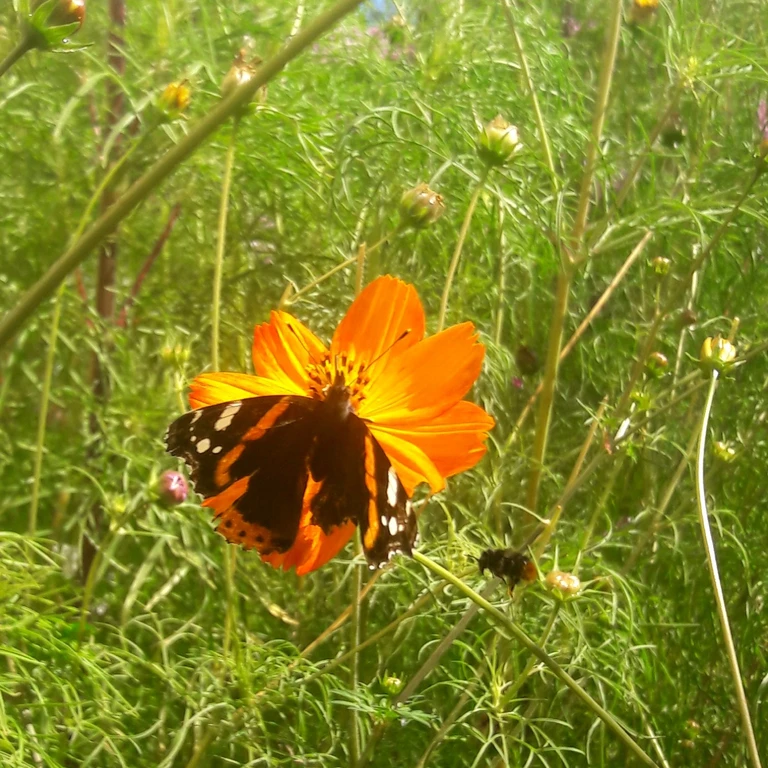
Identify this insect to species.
Vanessa atalanta
